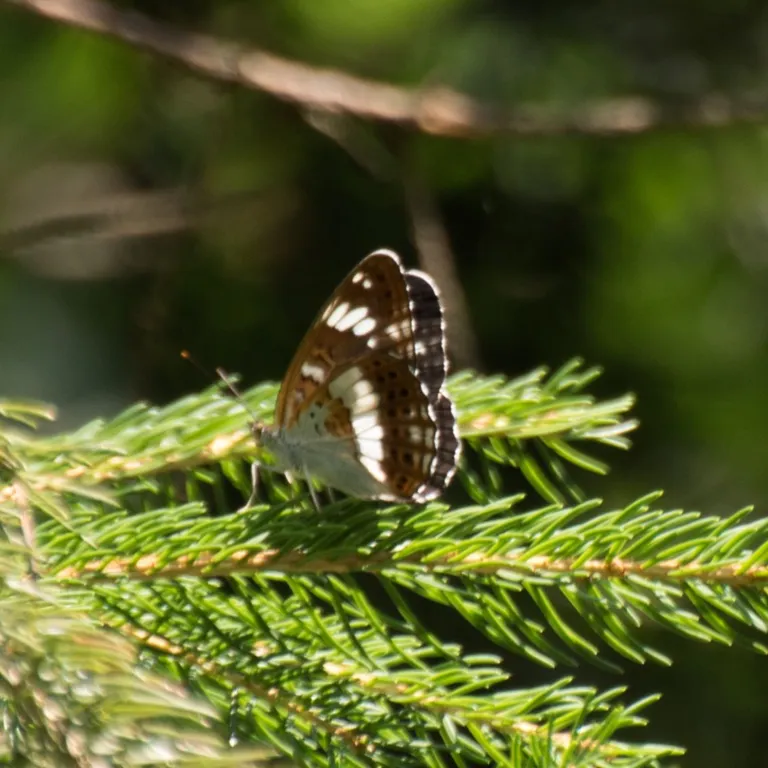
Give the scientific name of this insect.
Limenitis camilla (also Ladoga camilla)
